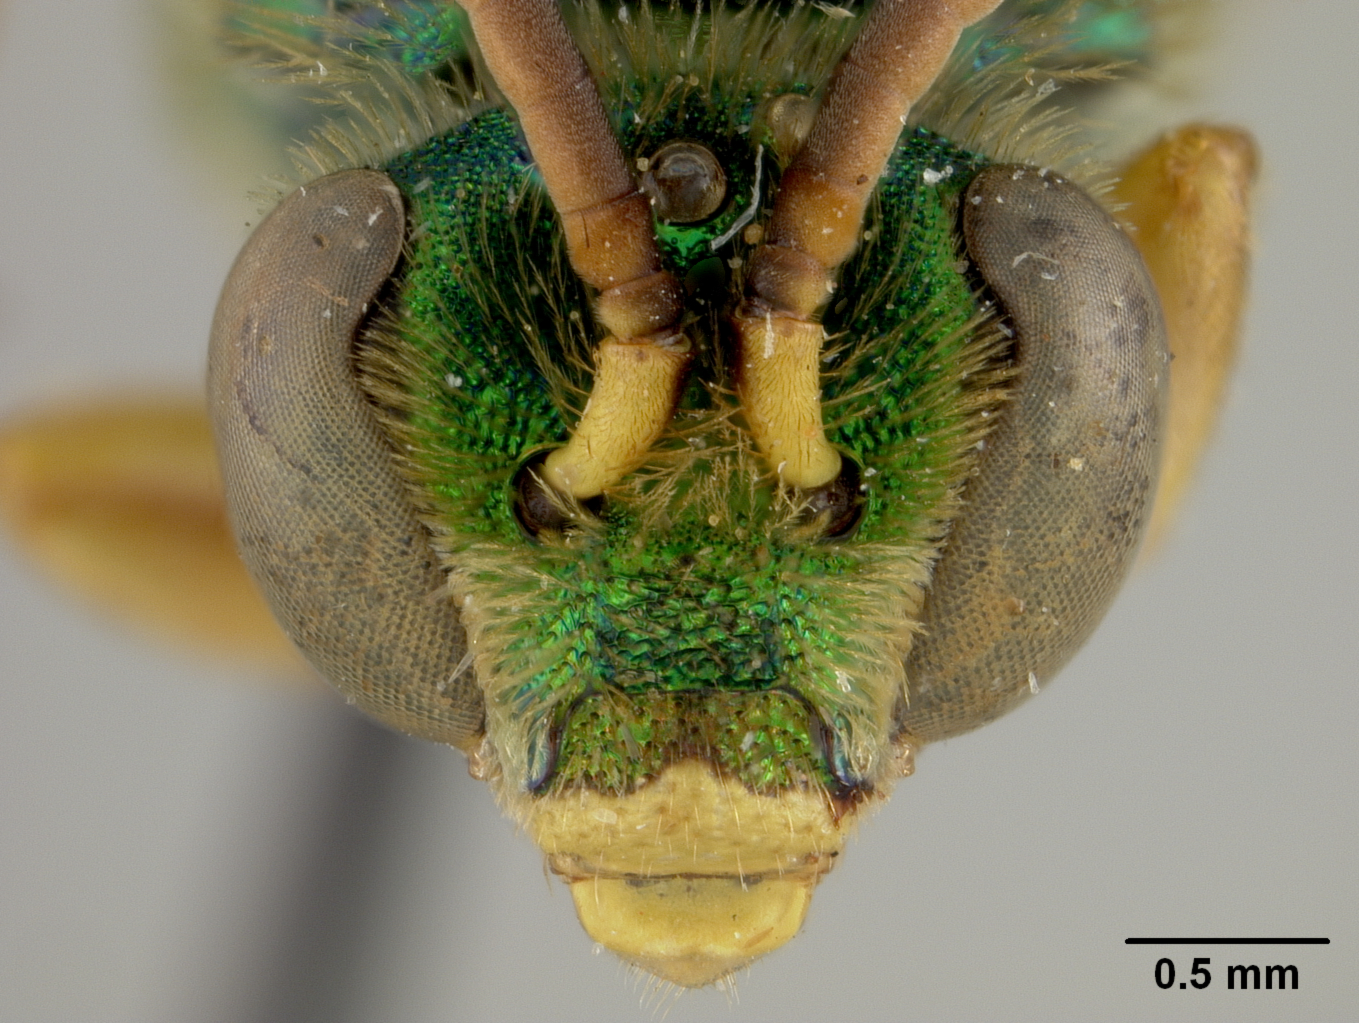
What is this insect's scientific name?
Agapostemon jamaicensis
